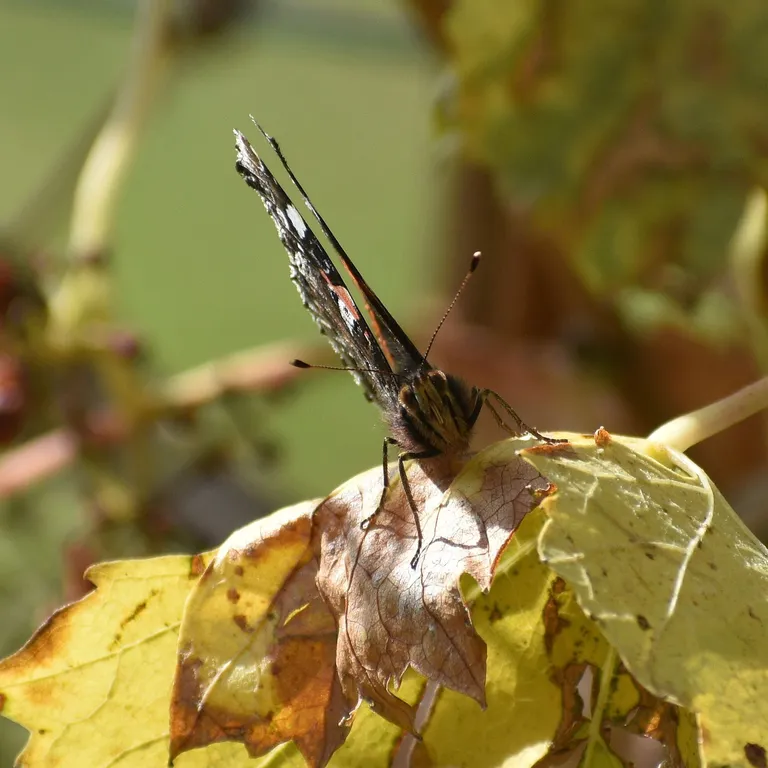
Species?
Vanessa atalanta
